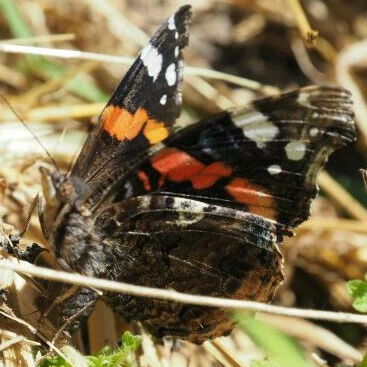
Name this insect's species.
Vanessa atalanta
